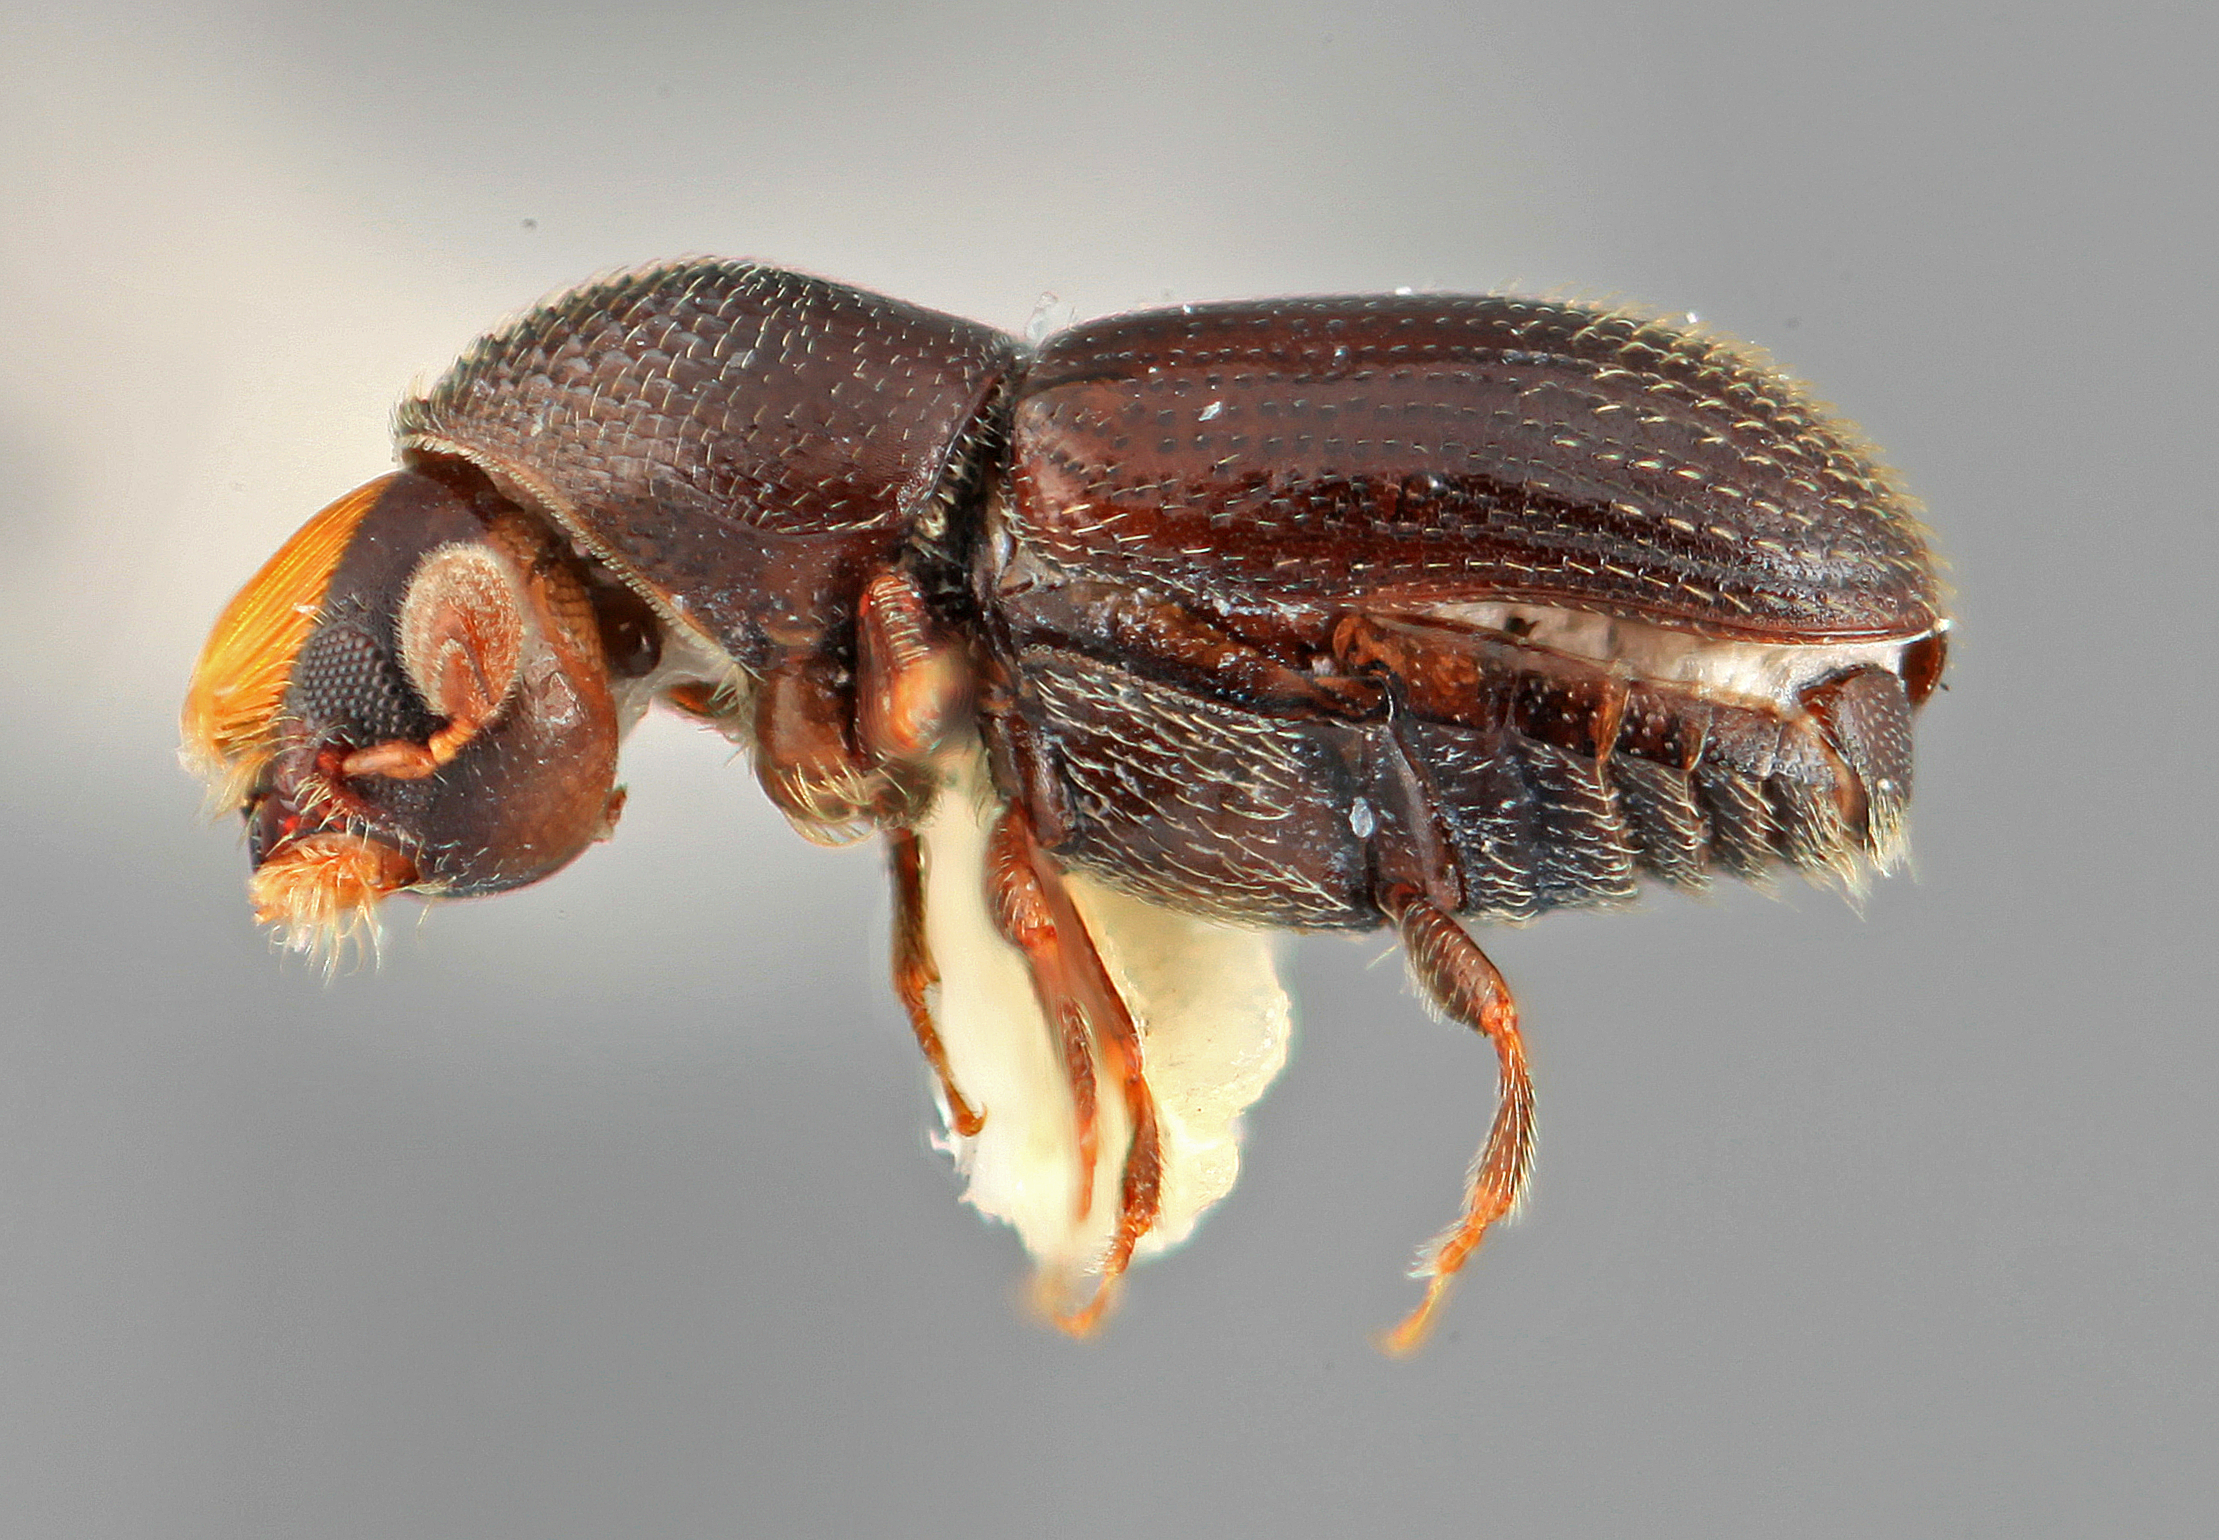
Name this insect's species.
Araptus furvescens
